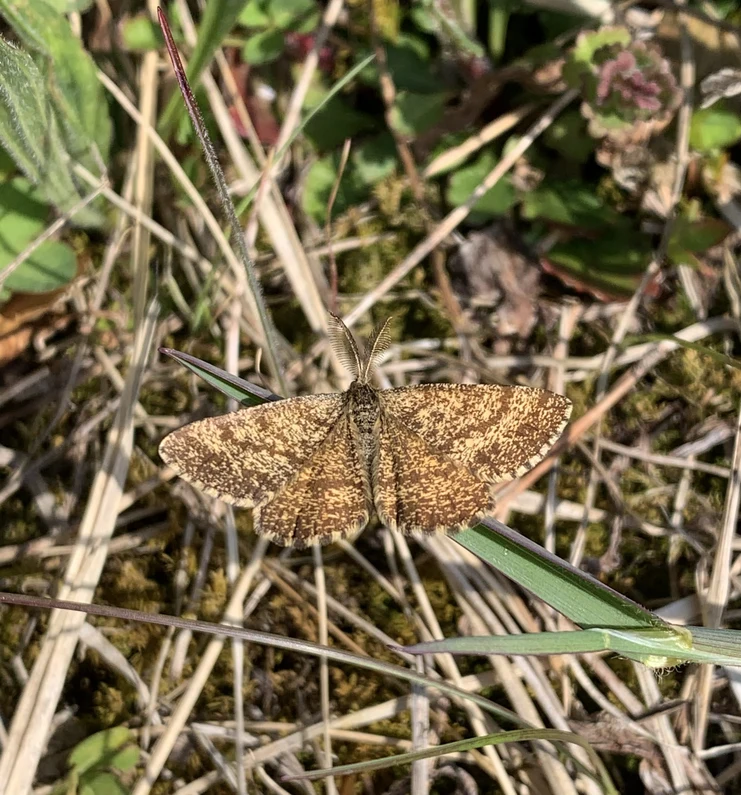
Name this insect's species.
Ematurga atomaria
